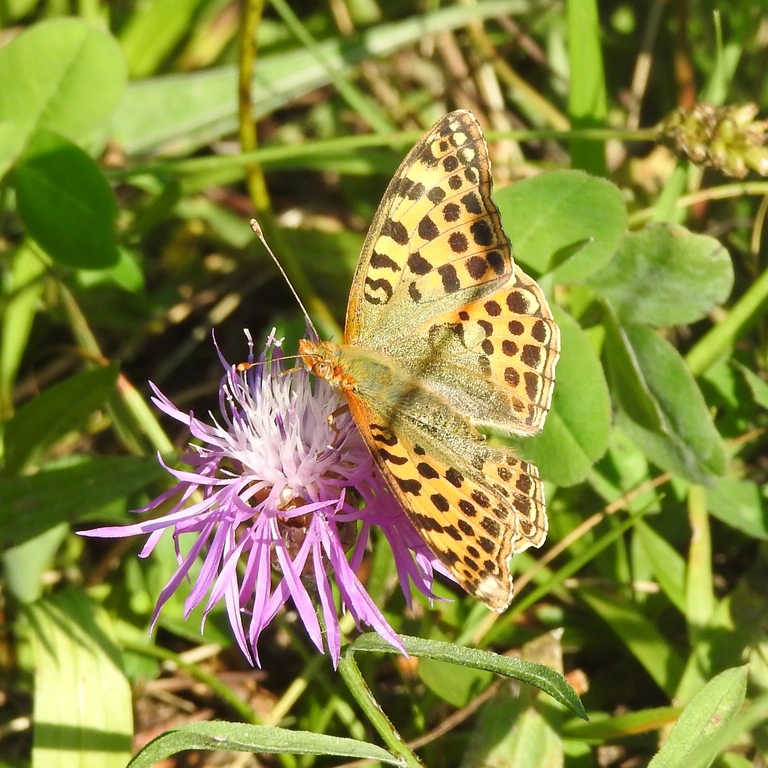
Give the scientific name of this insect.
Issoria lathonia
